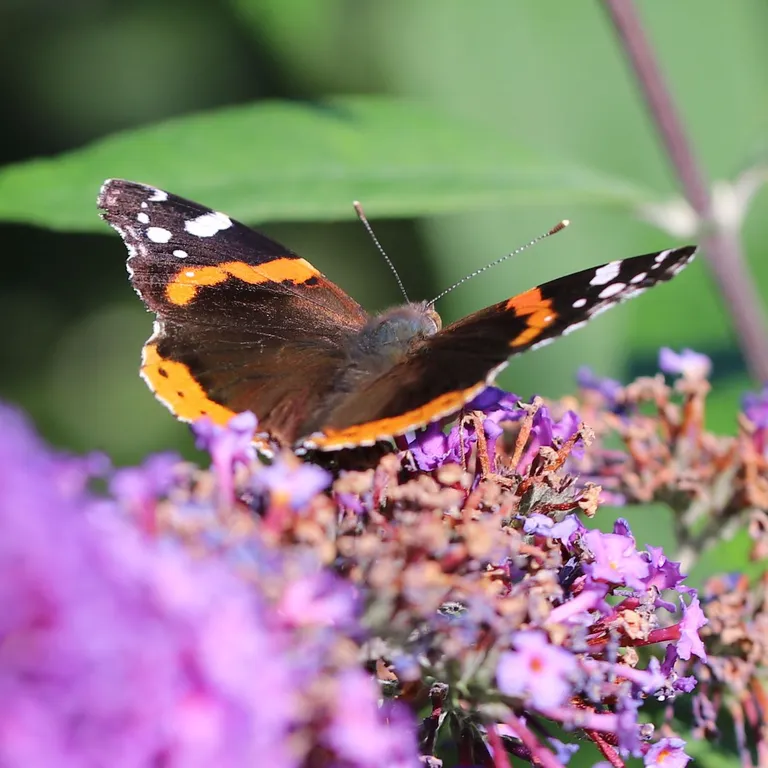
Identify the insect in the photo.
Vanessa atalanta
